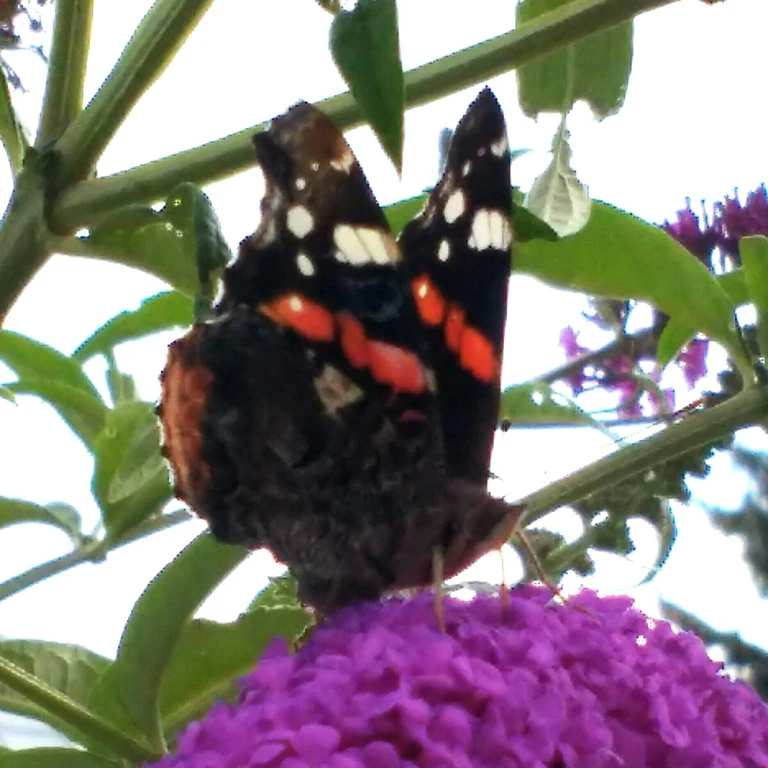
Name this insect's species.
Vanessa atalanta
